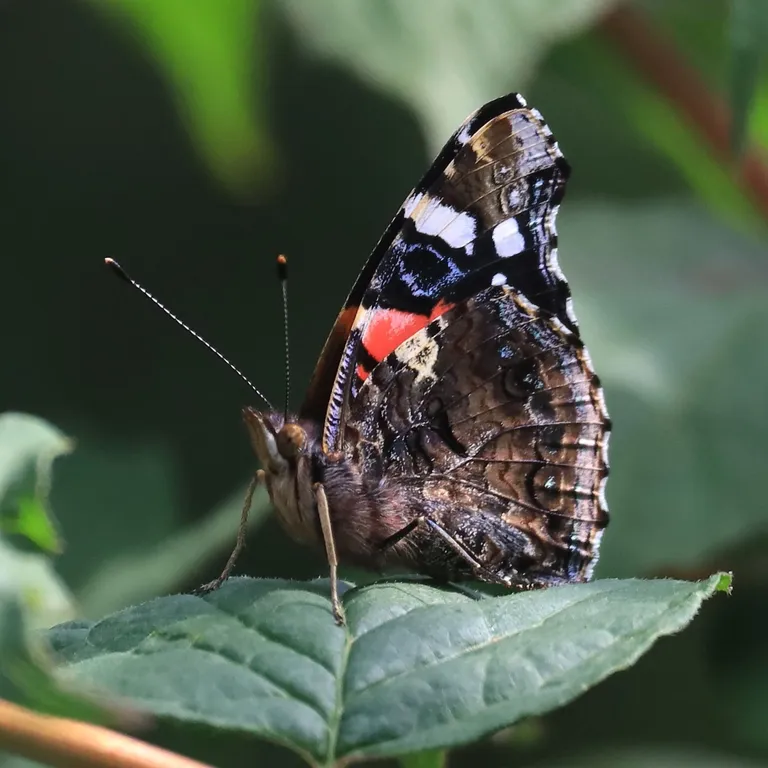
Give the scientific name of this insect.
Vanessa atalanta
